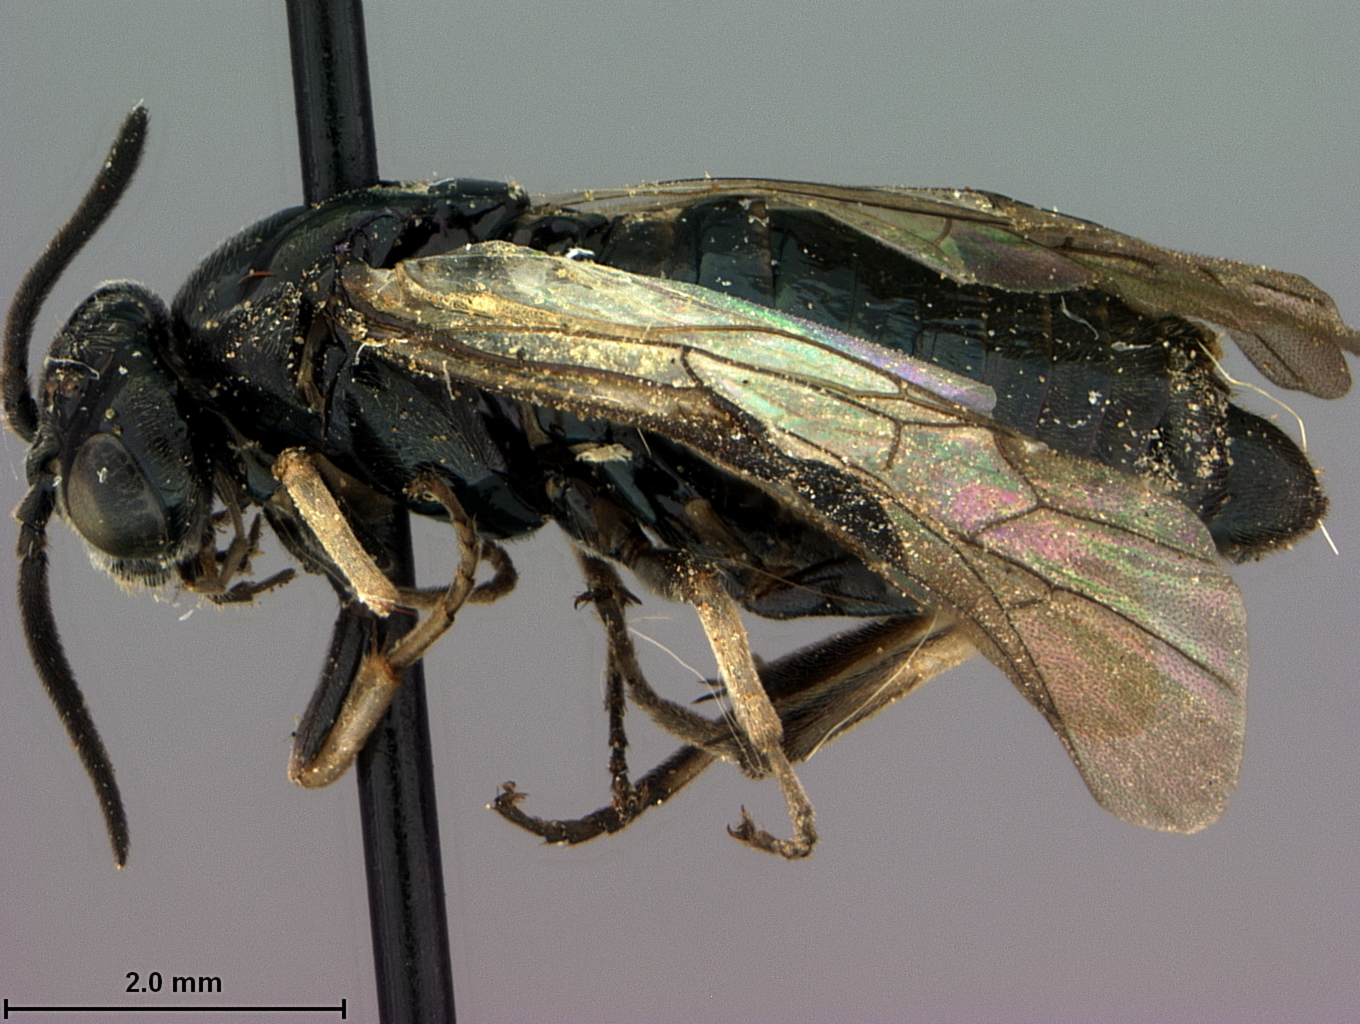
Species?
Zynzus menkei
